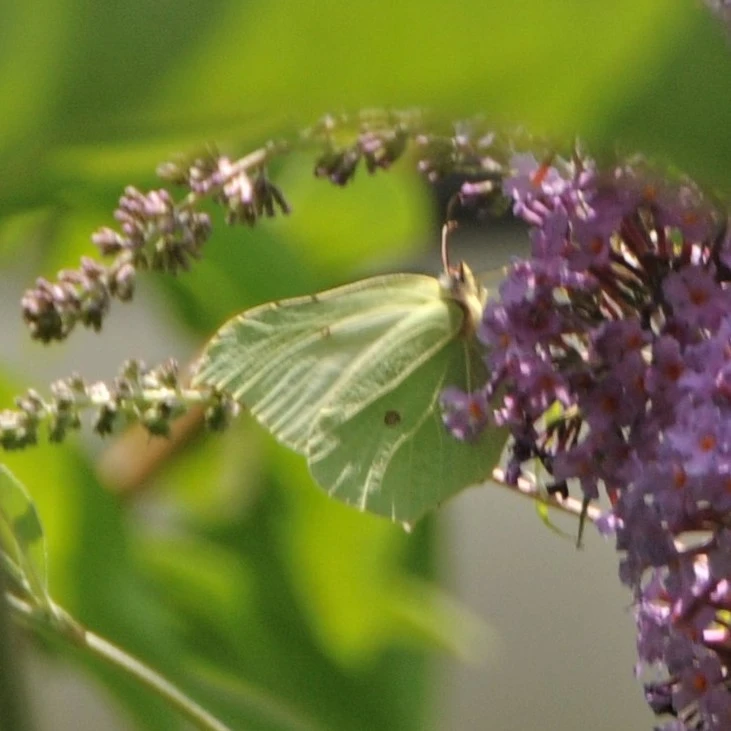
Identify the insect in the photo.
Gonepteryx rhamni
